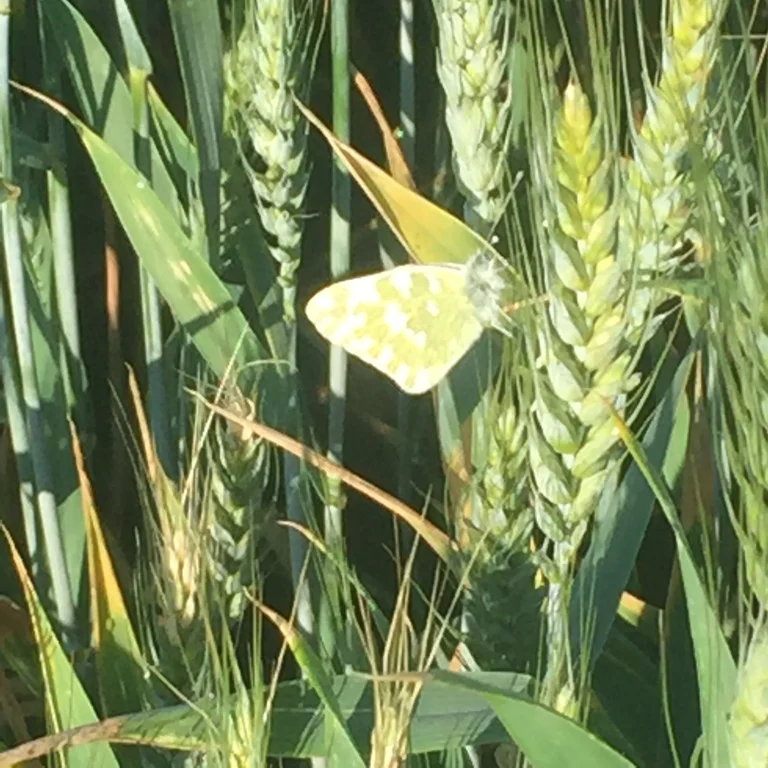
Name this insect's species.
Pontia edusa
